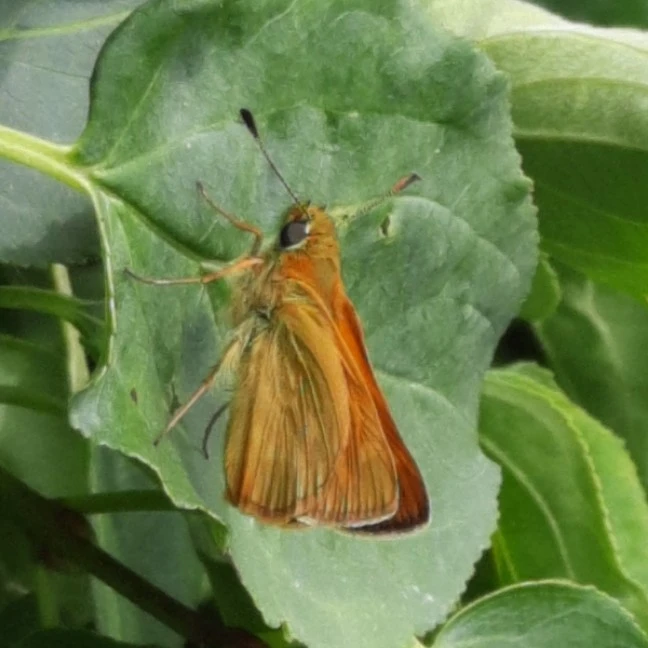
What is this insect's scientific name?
Ochlodes sylvanus (also Ochlodes venata)
